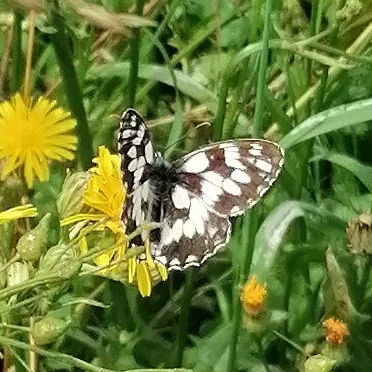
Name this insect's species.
Melanargia galathea
